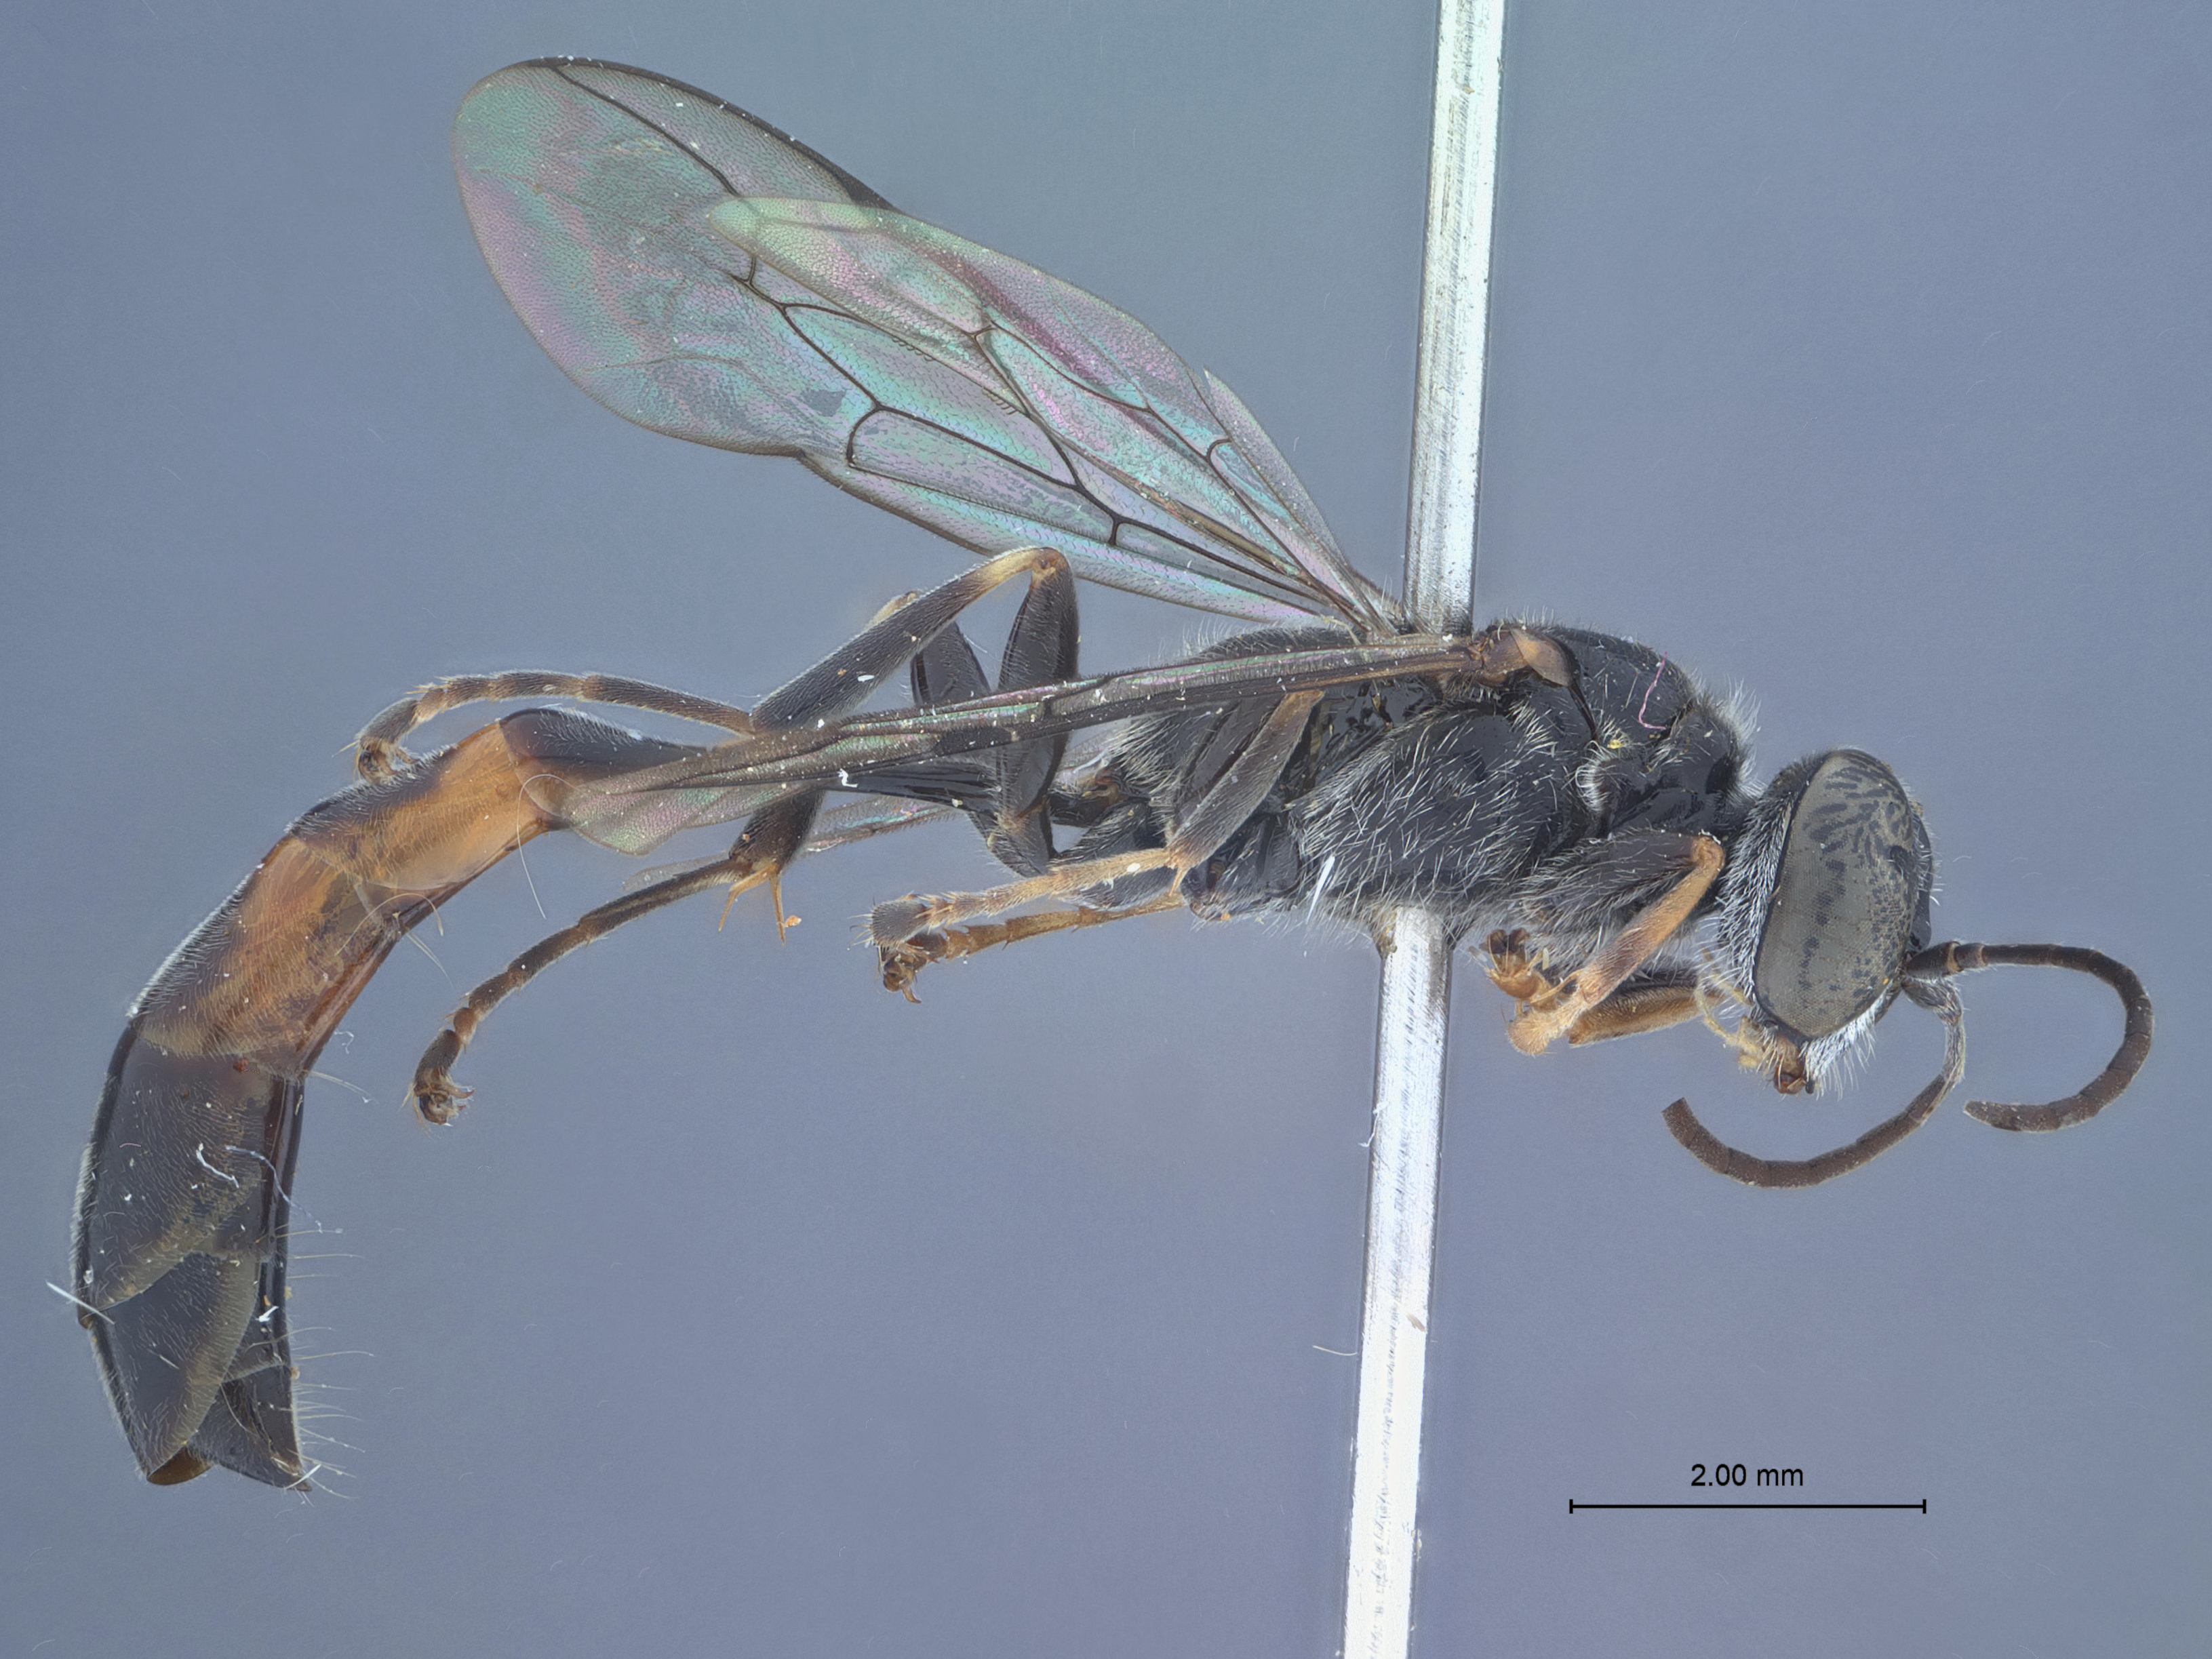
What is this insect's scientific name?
Trypoxylon benten
